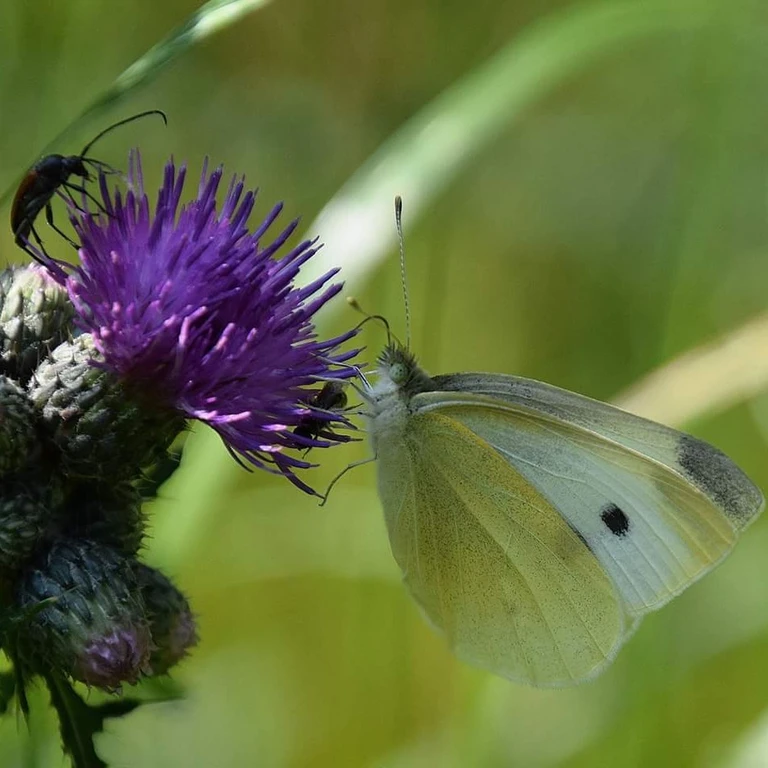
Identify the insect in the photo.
Pieris rapae
